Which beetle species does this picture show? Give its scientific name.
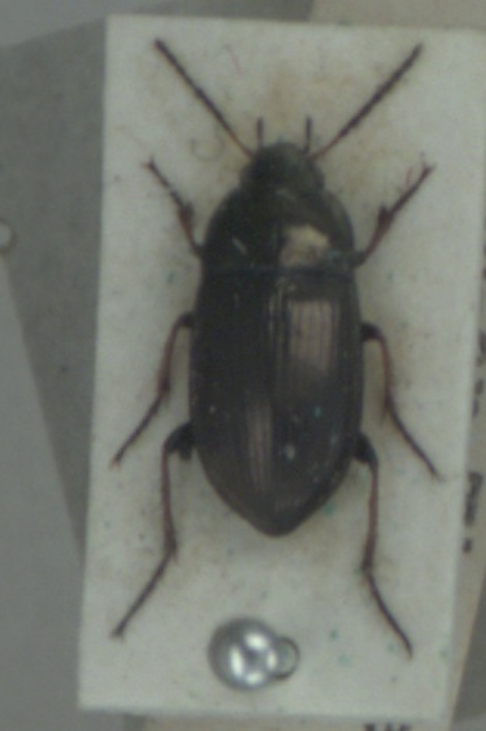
Amara plebeja
